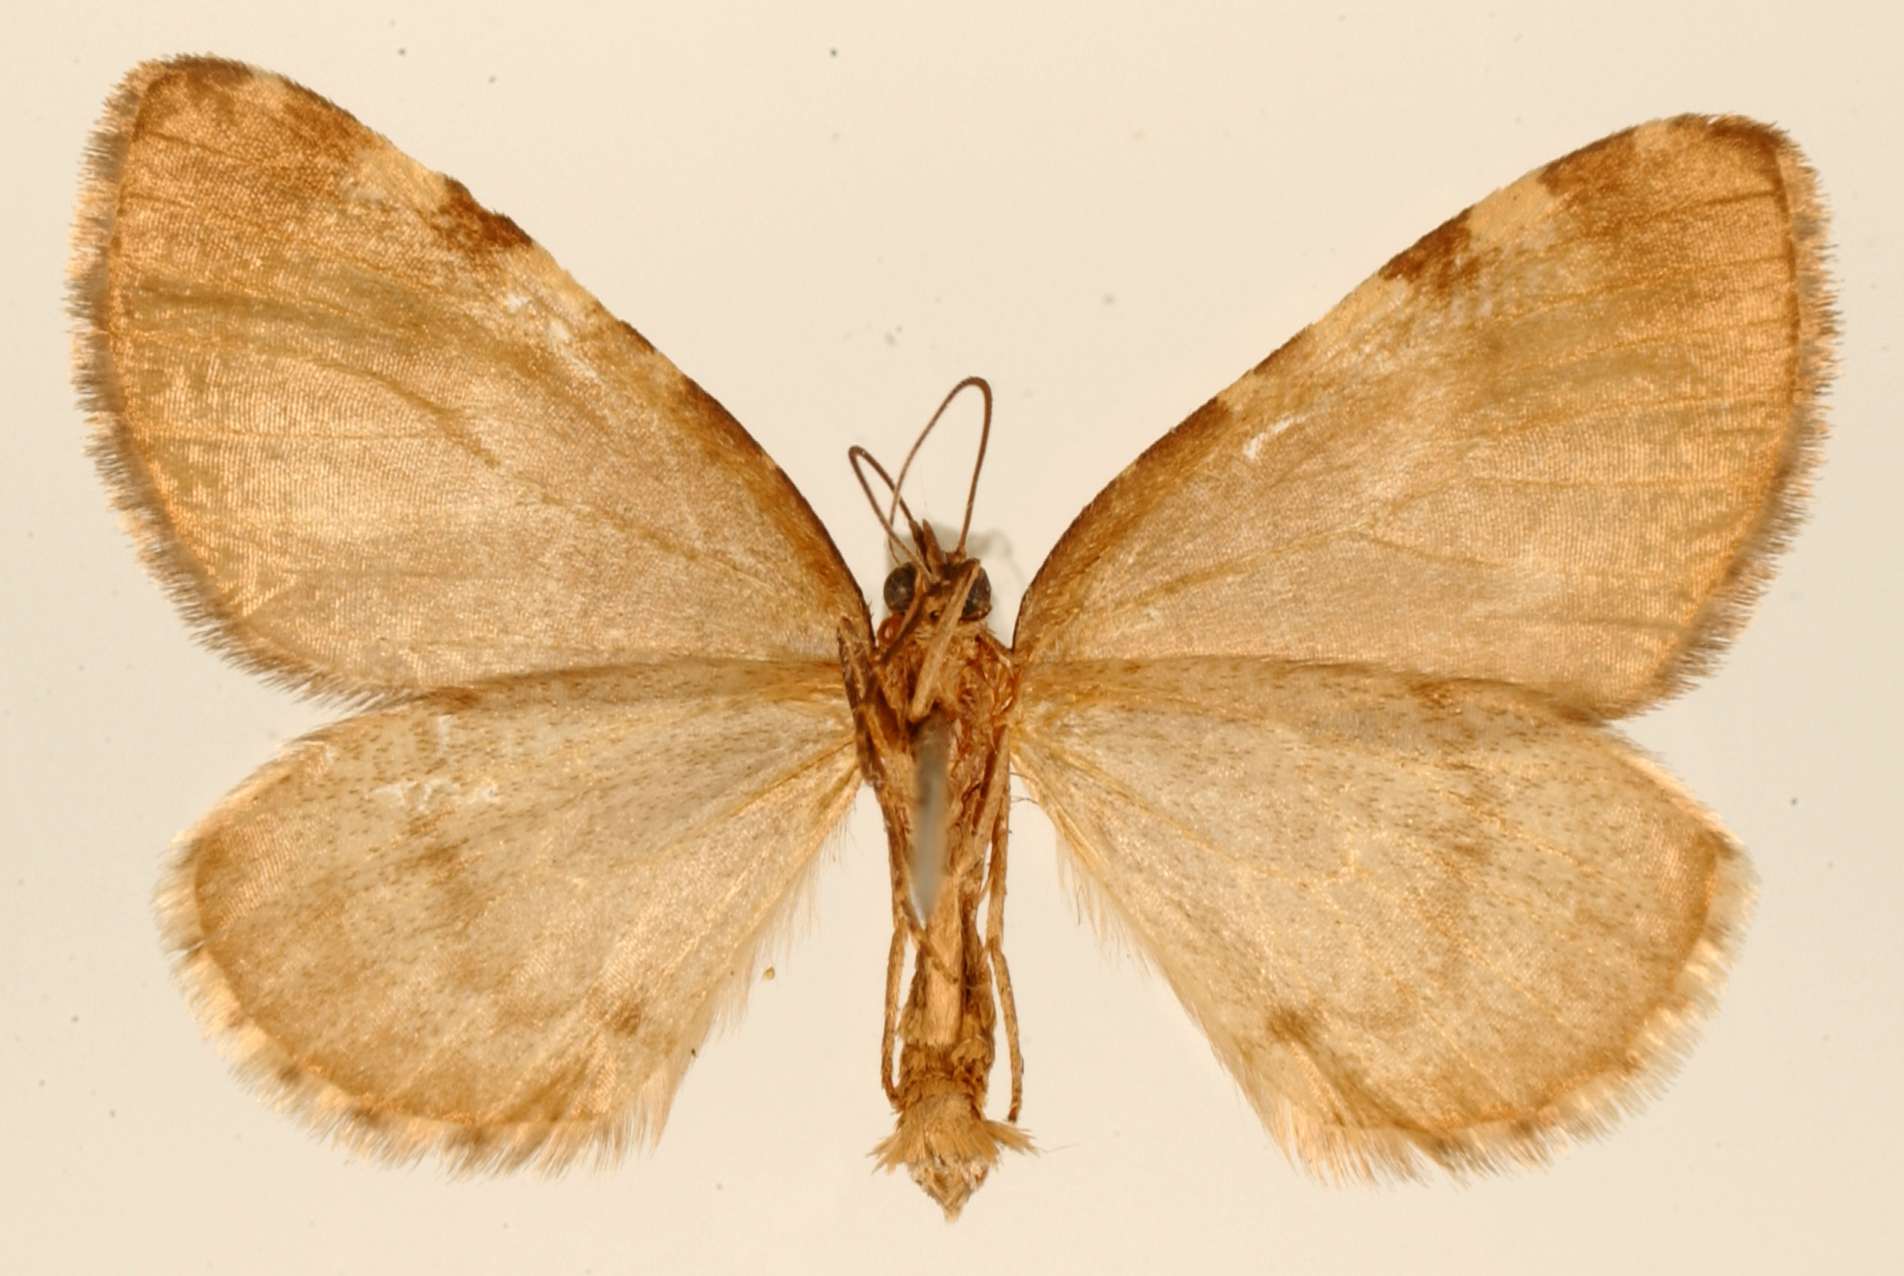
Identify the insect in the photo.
Hydriomena simeon
